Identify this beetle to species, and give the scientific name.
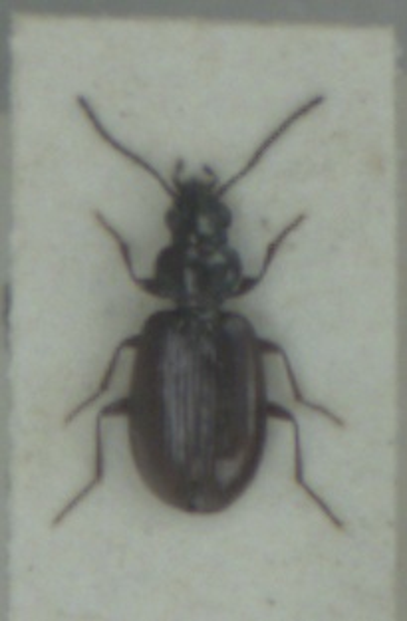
Bembidion aeneum
